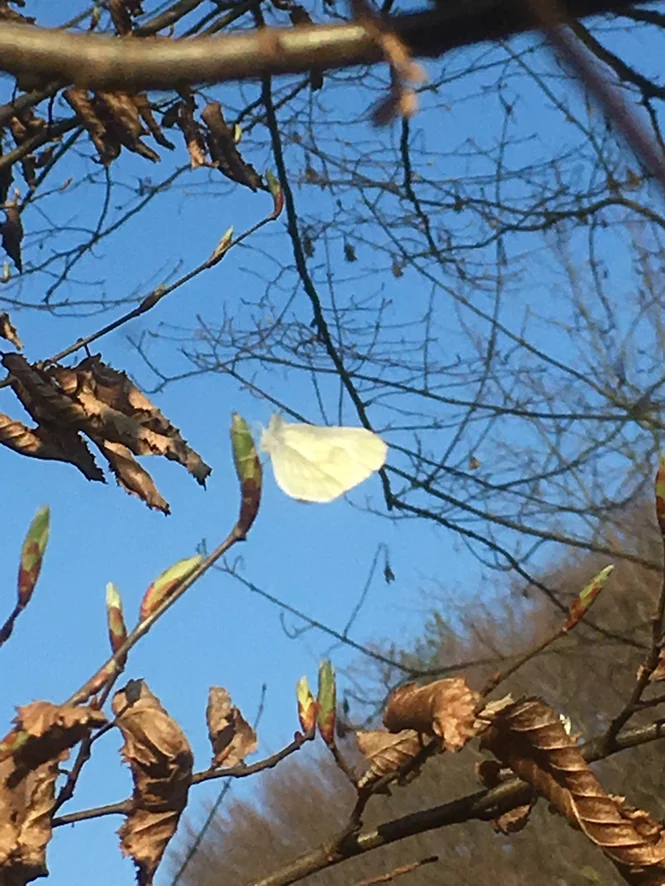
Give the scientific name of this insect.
Leptidea sinapis/juvernica
